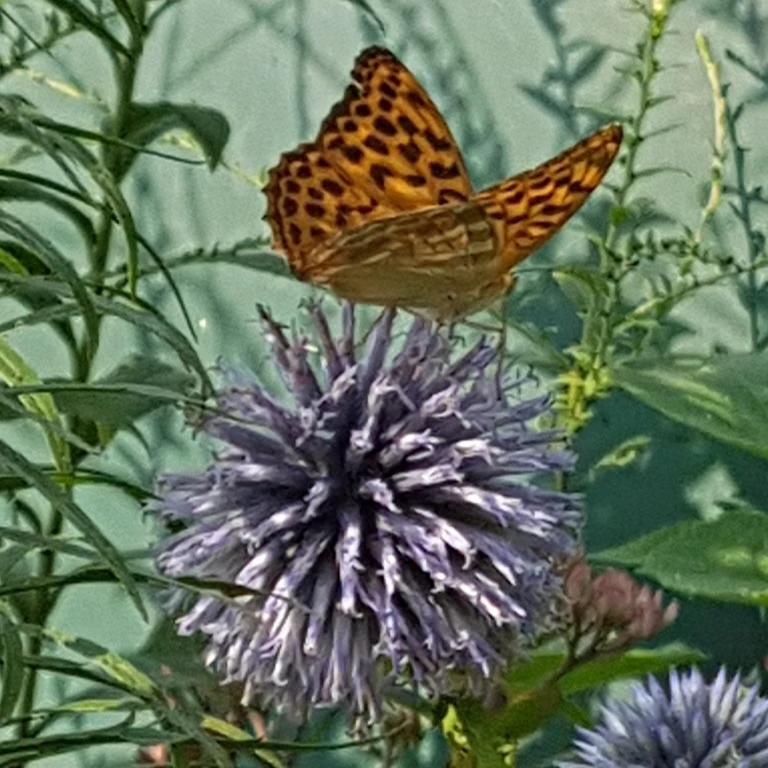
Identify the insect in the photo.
Argynnis paphia
